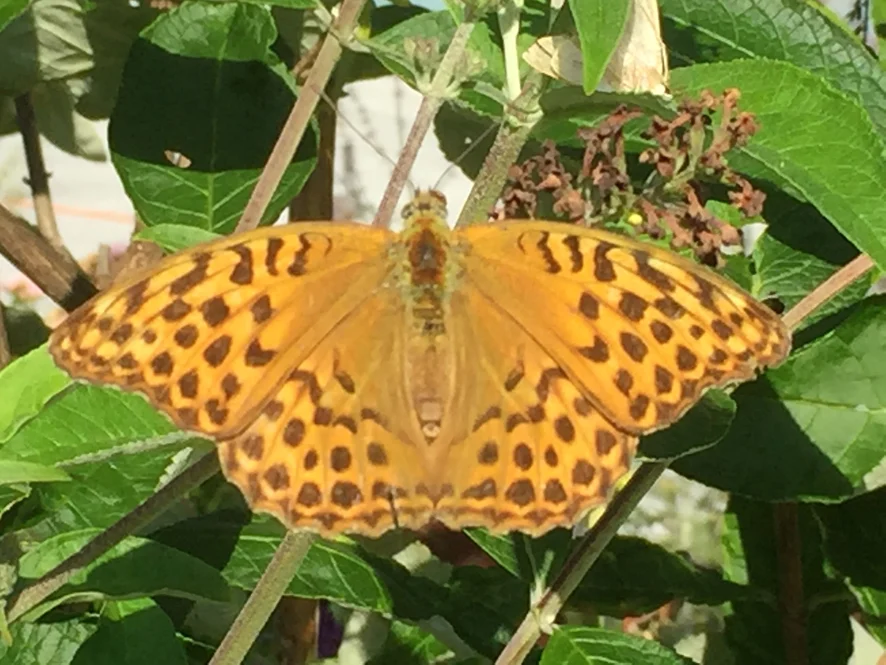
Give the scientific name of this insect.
Argynnis paphia
